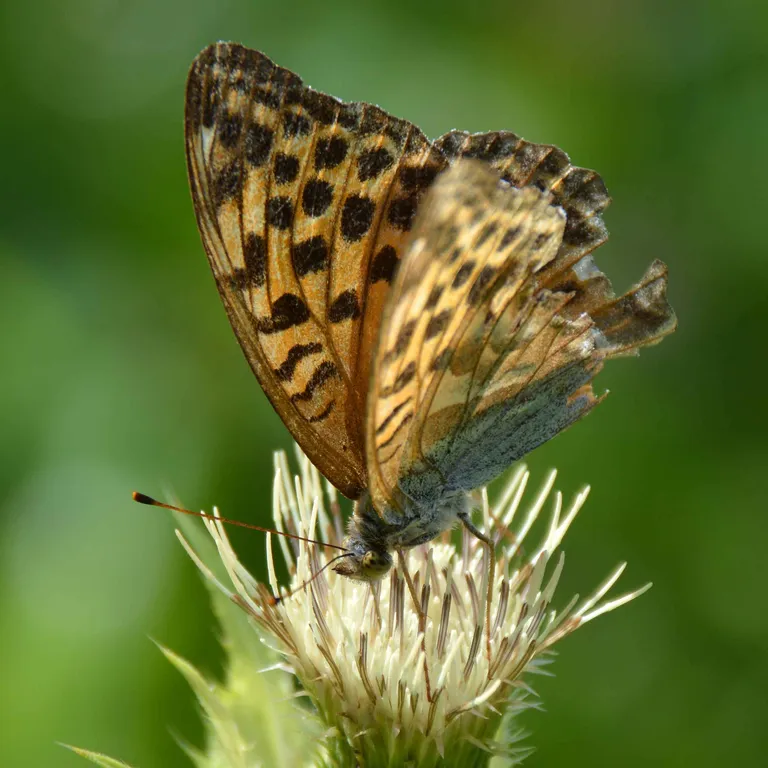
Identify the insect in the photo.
Argynnis paphia
